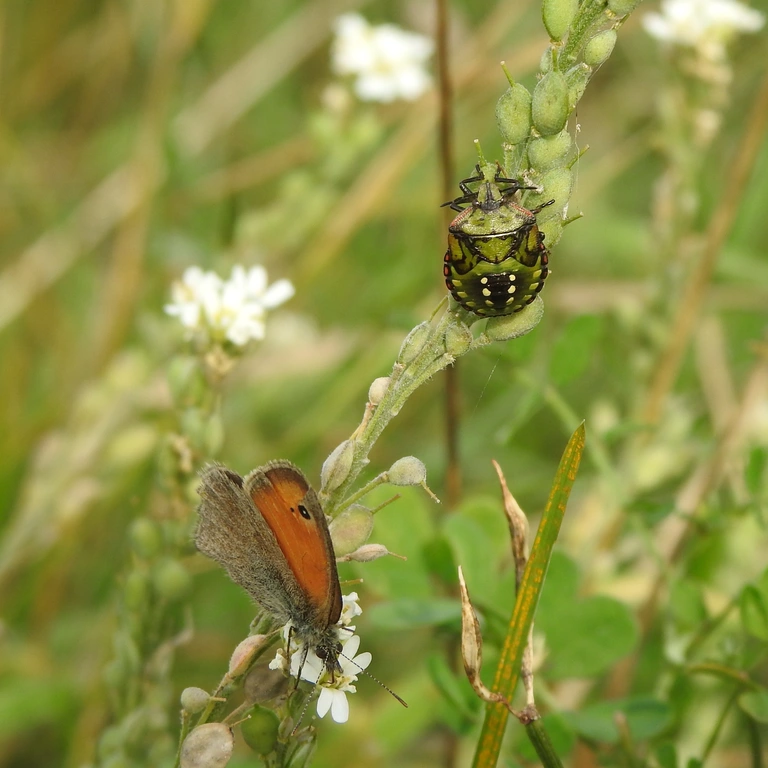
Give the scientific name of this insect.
Coenonympha pamphilus
